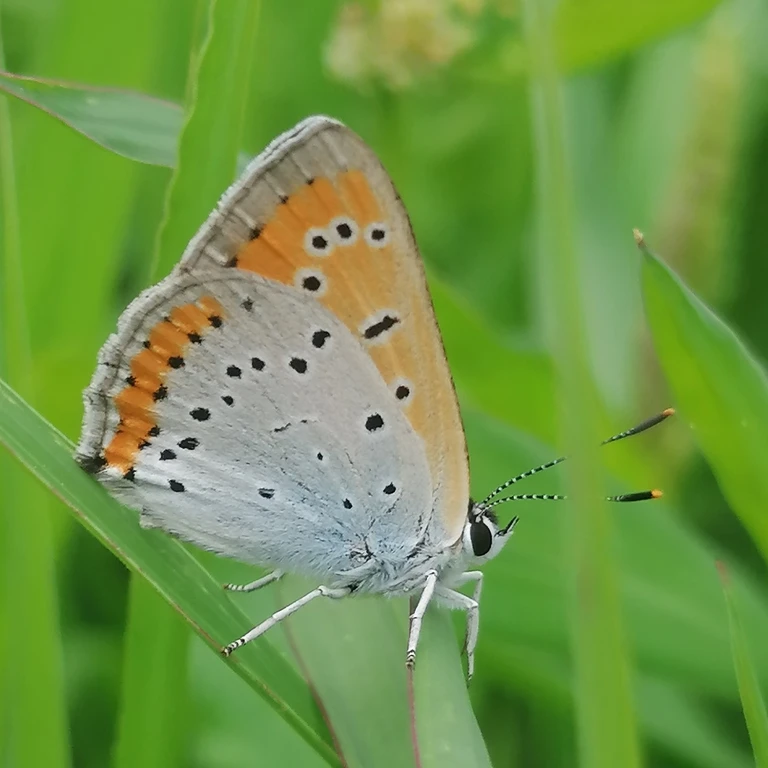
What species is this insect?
Lycaena dispar
